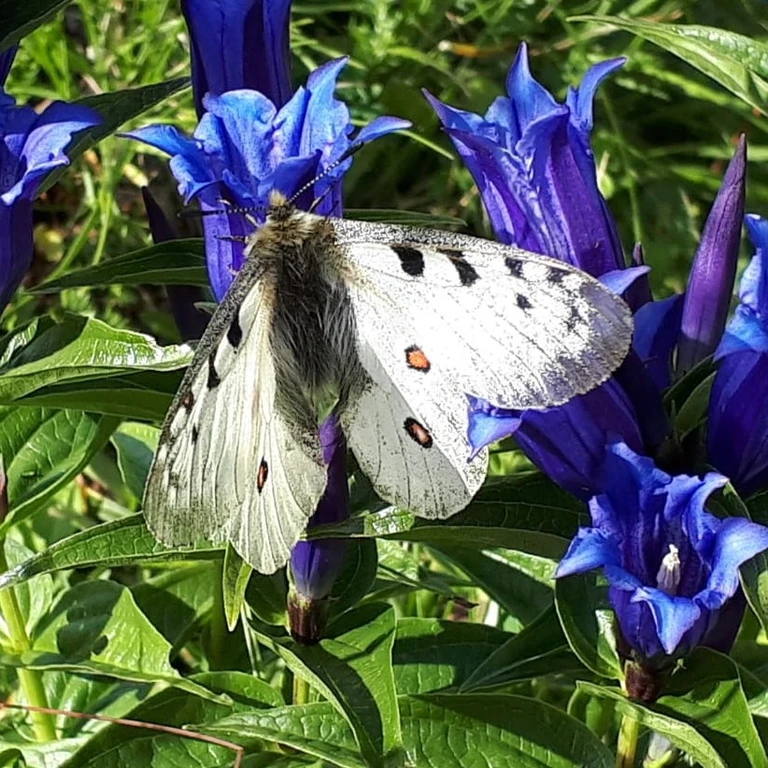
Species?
Parnassius phoebus
